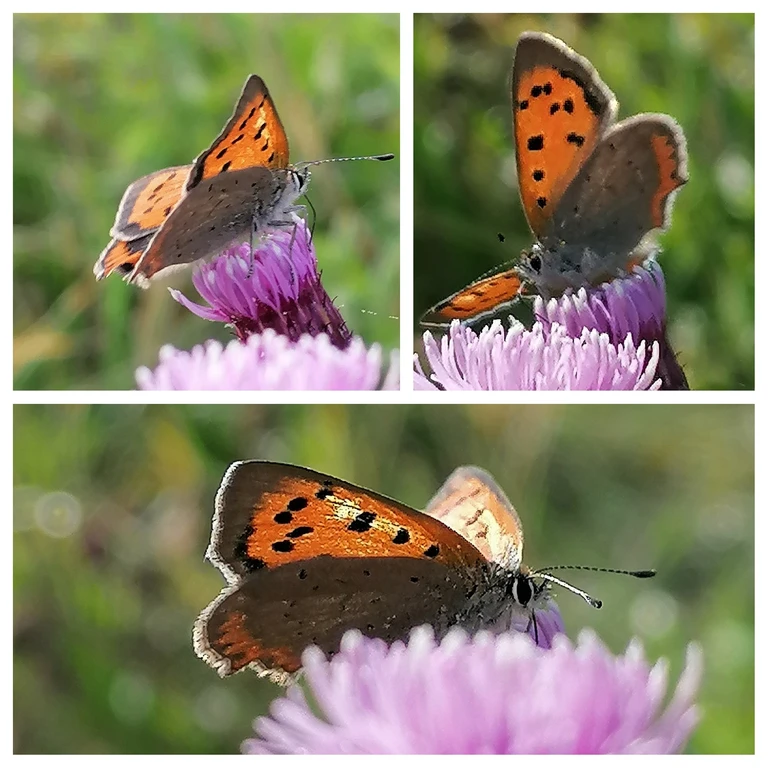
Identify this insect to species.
Lycaena phlaeas
